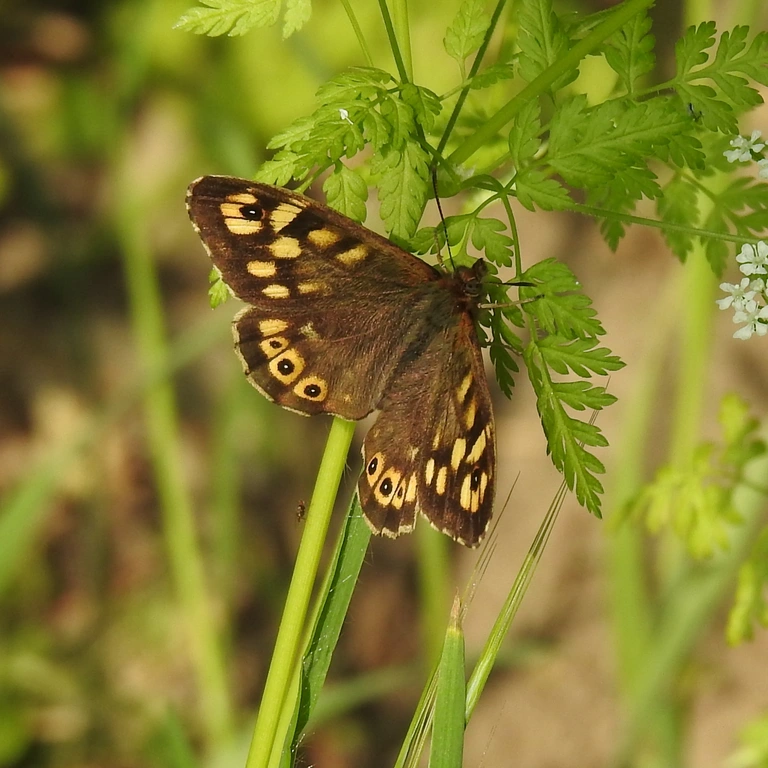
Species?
Pararge aegeria
